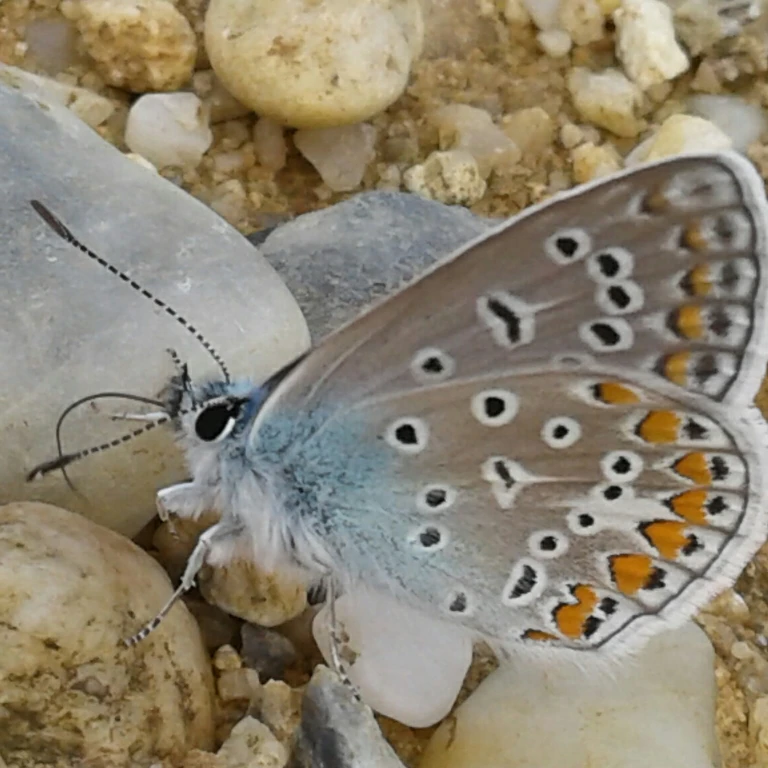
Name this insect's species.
Polyommatus icarus
